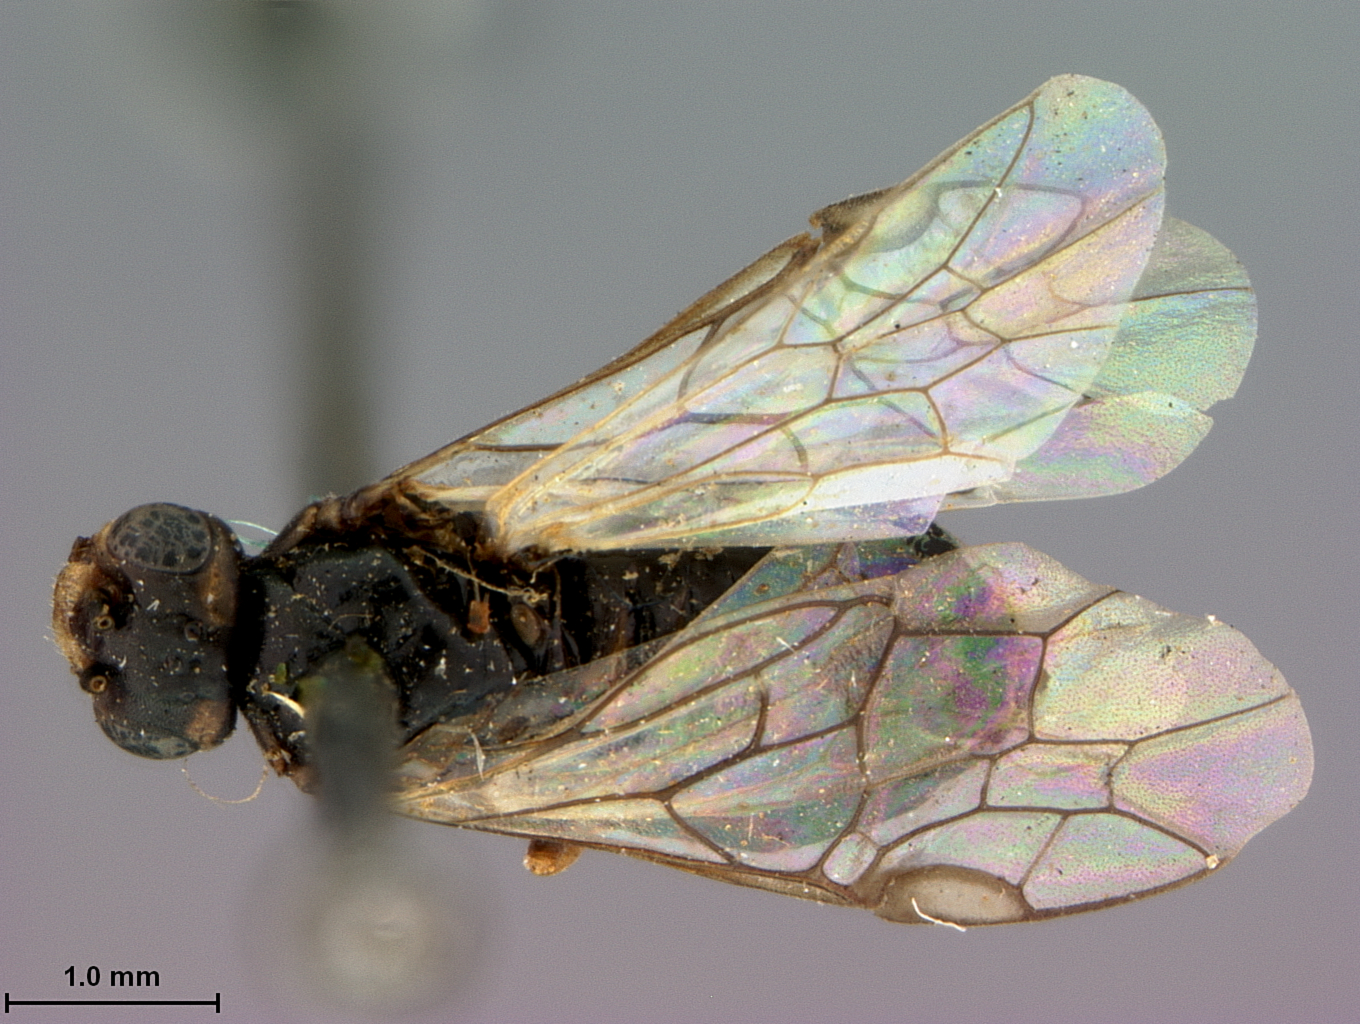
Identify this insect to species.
Hoplocampa bioculata
